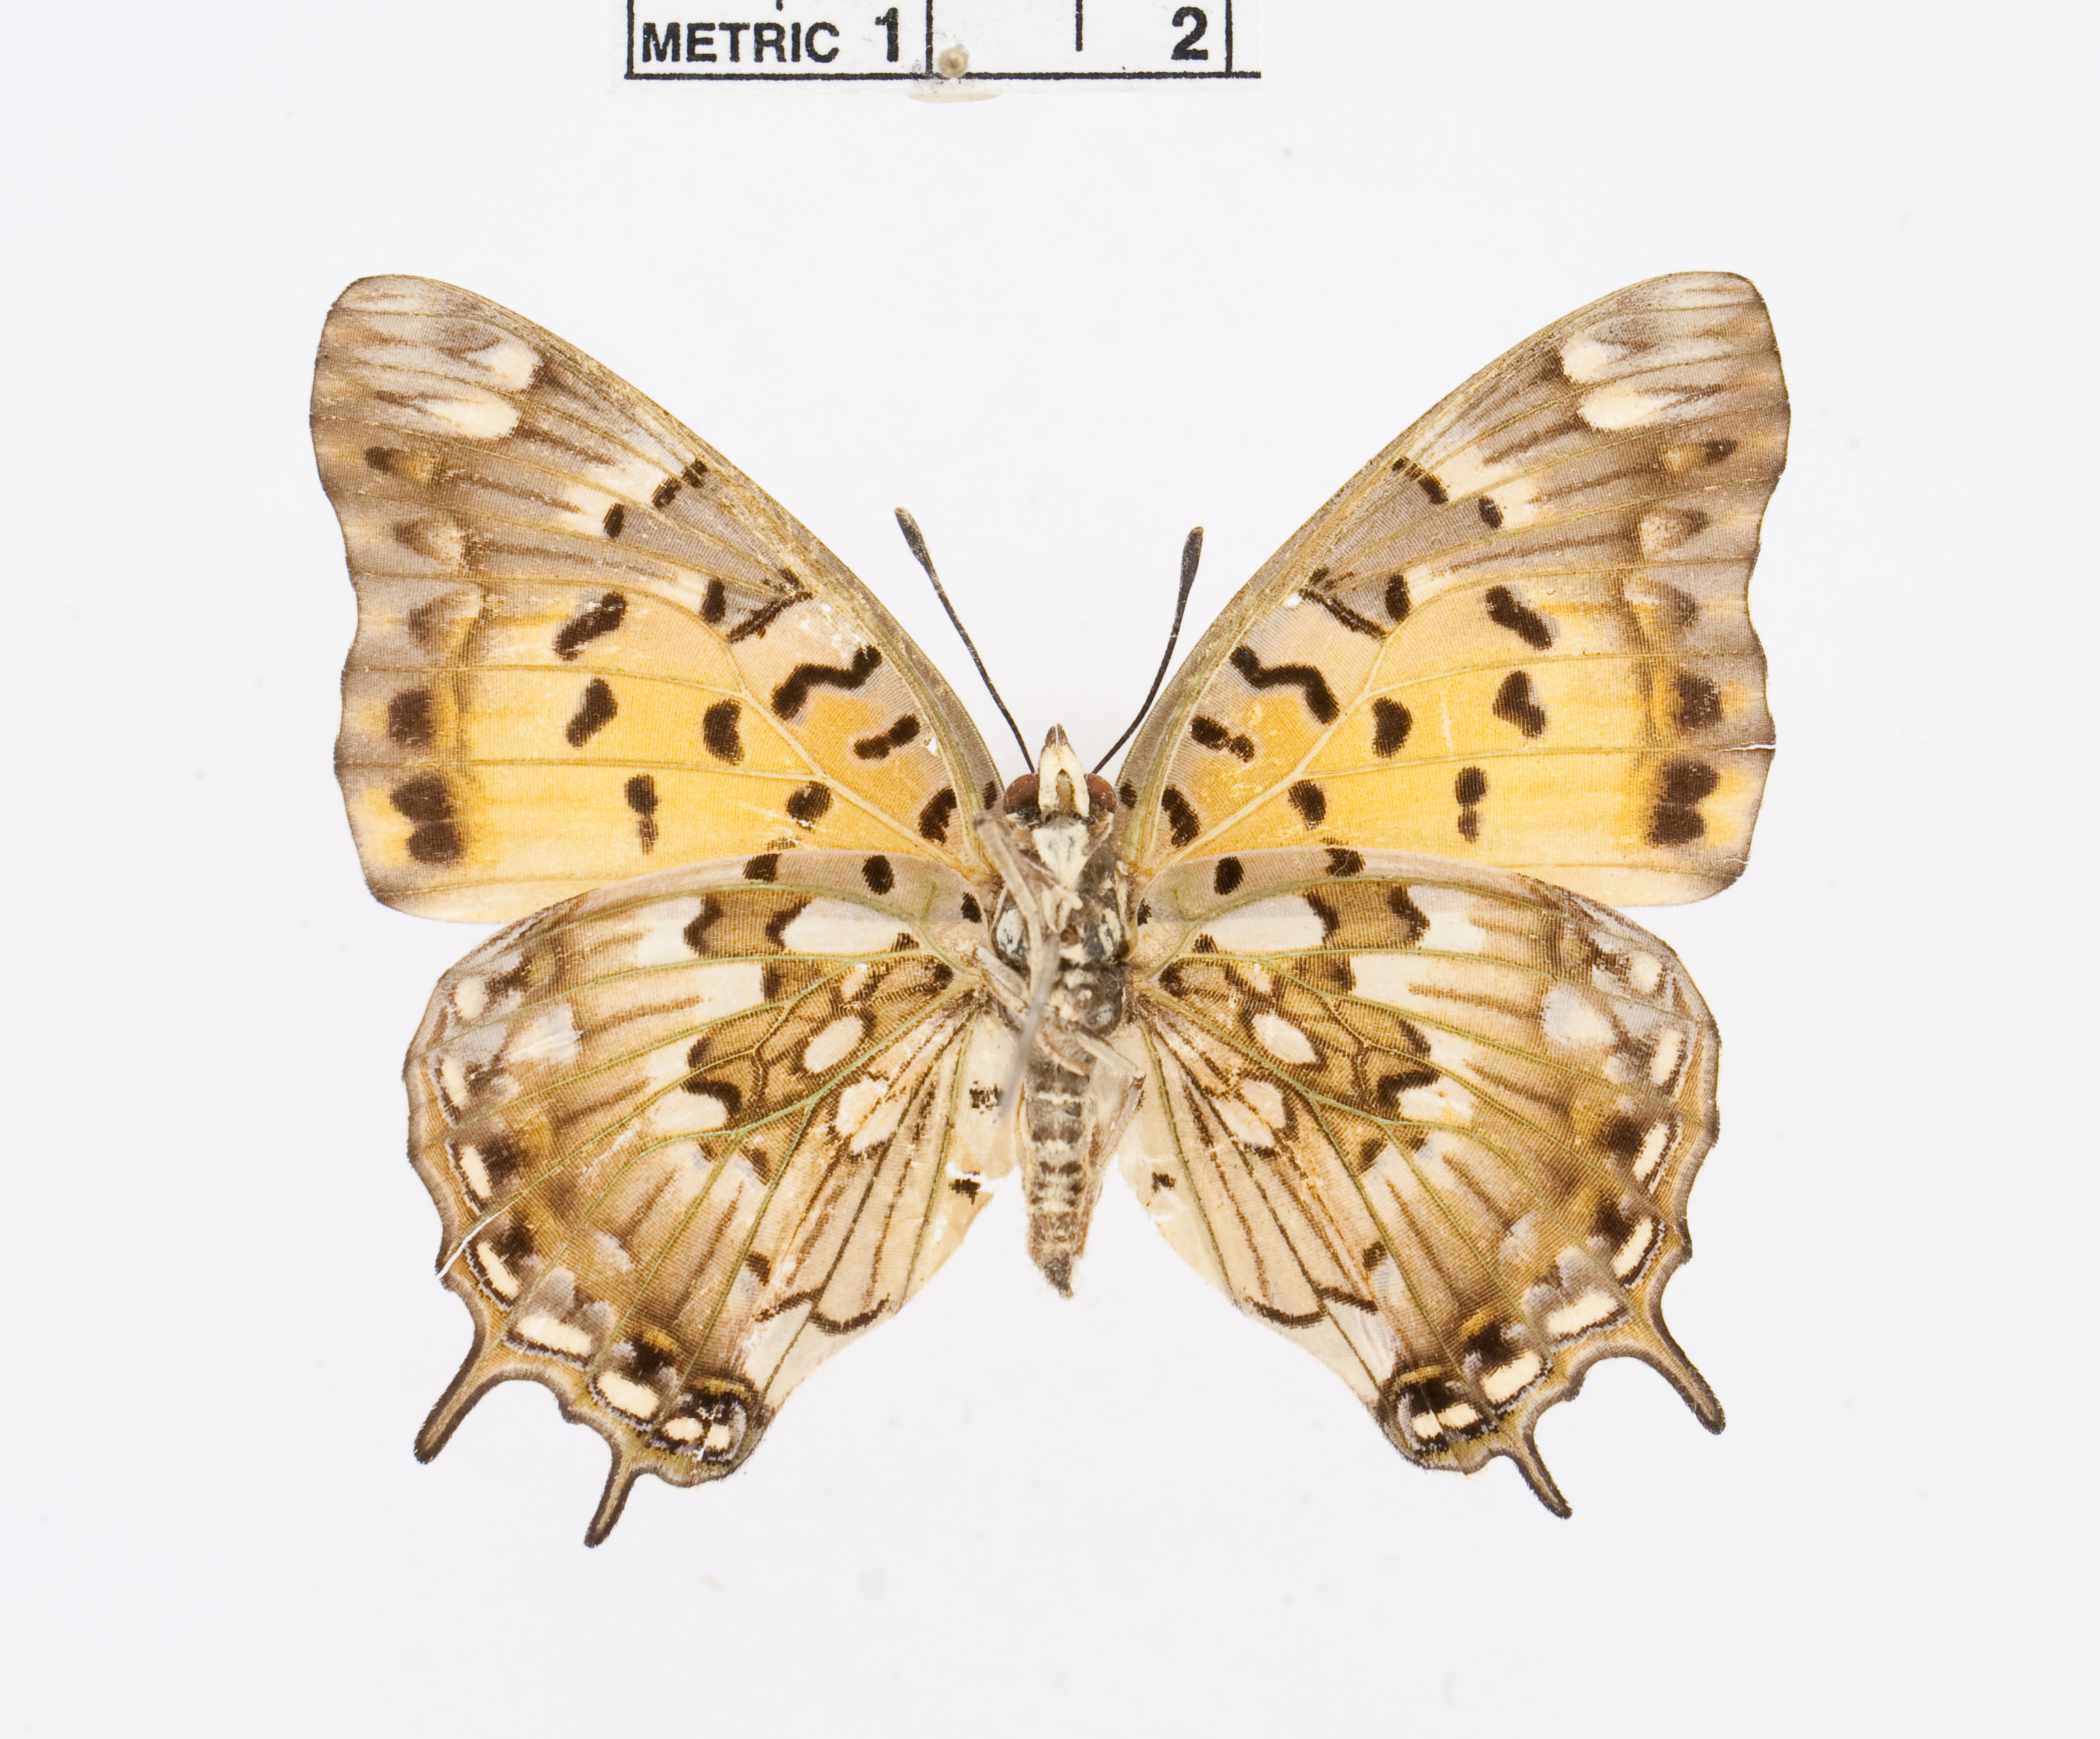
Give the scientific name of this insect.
Charaxes jahlusa
